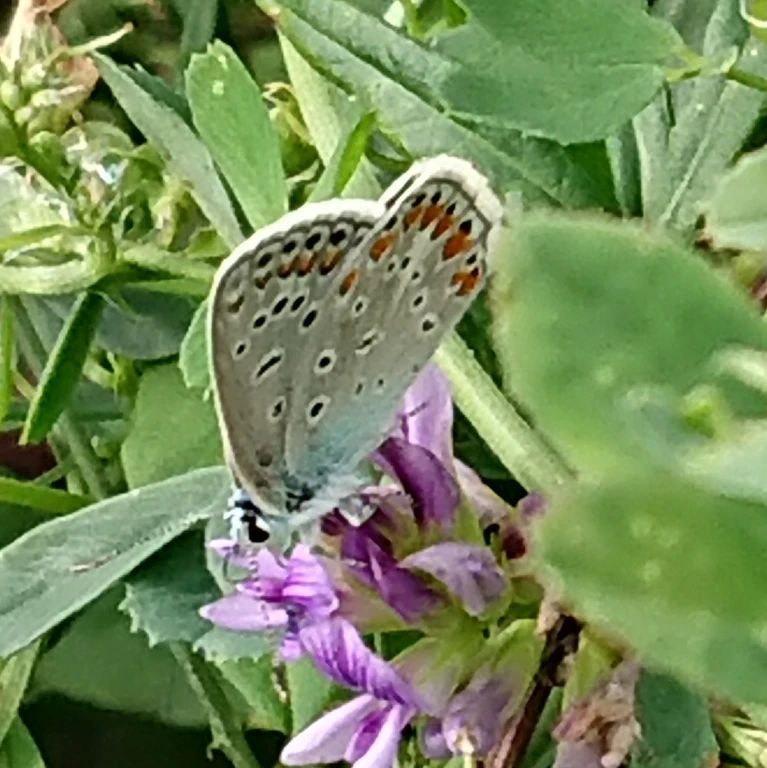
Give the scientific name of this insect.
Polyommatus icarus
